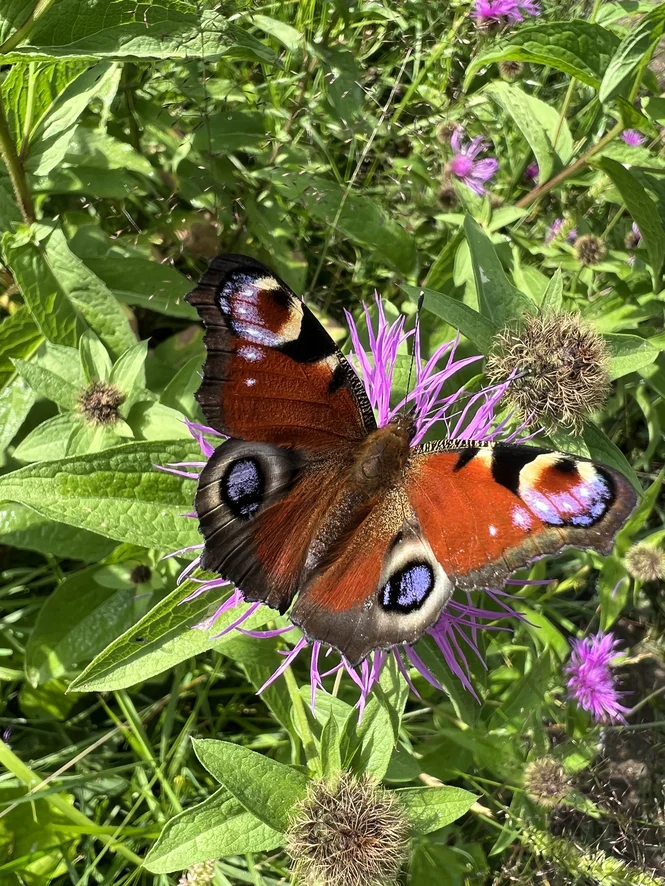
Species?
Aglais io
